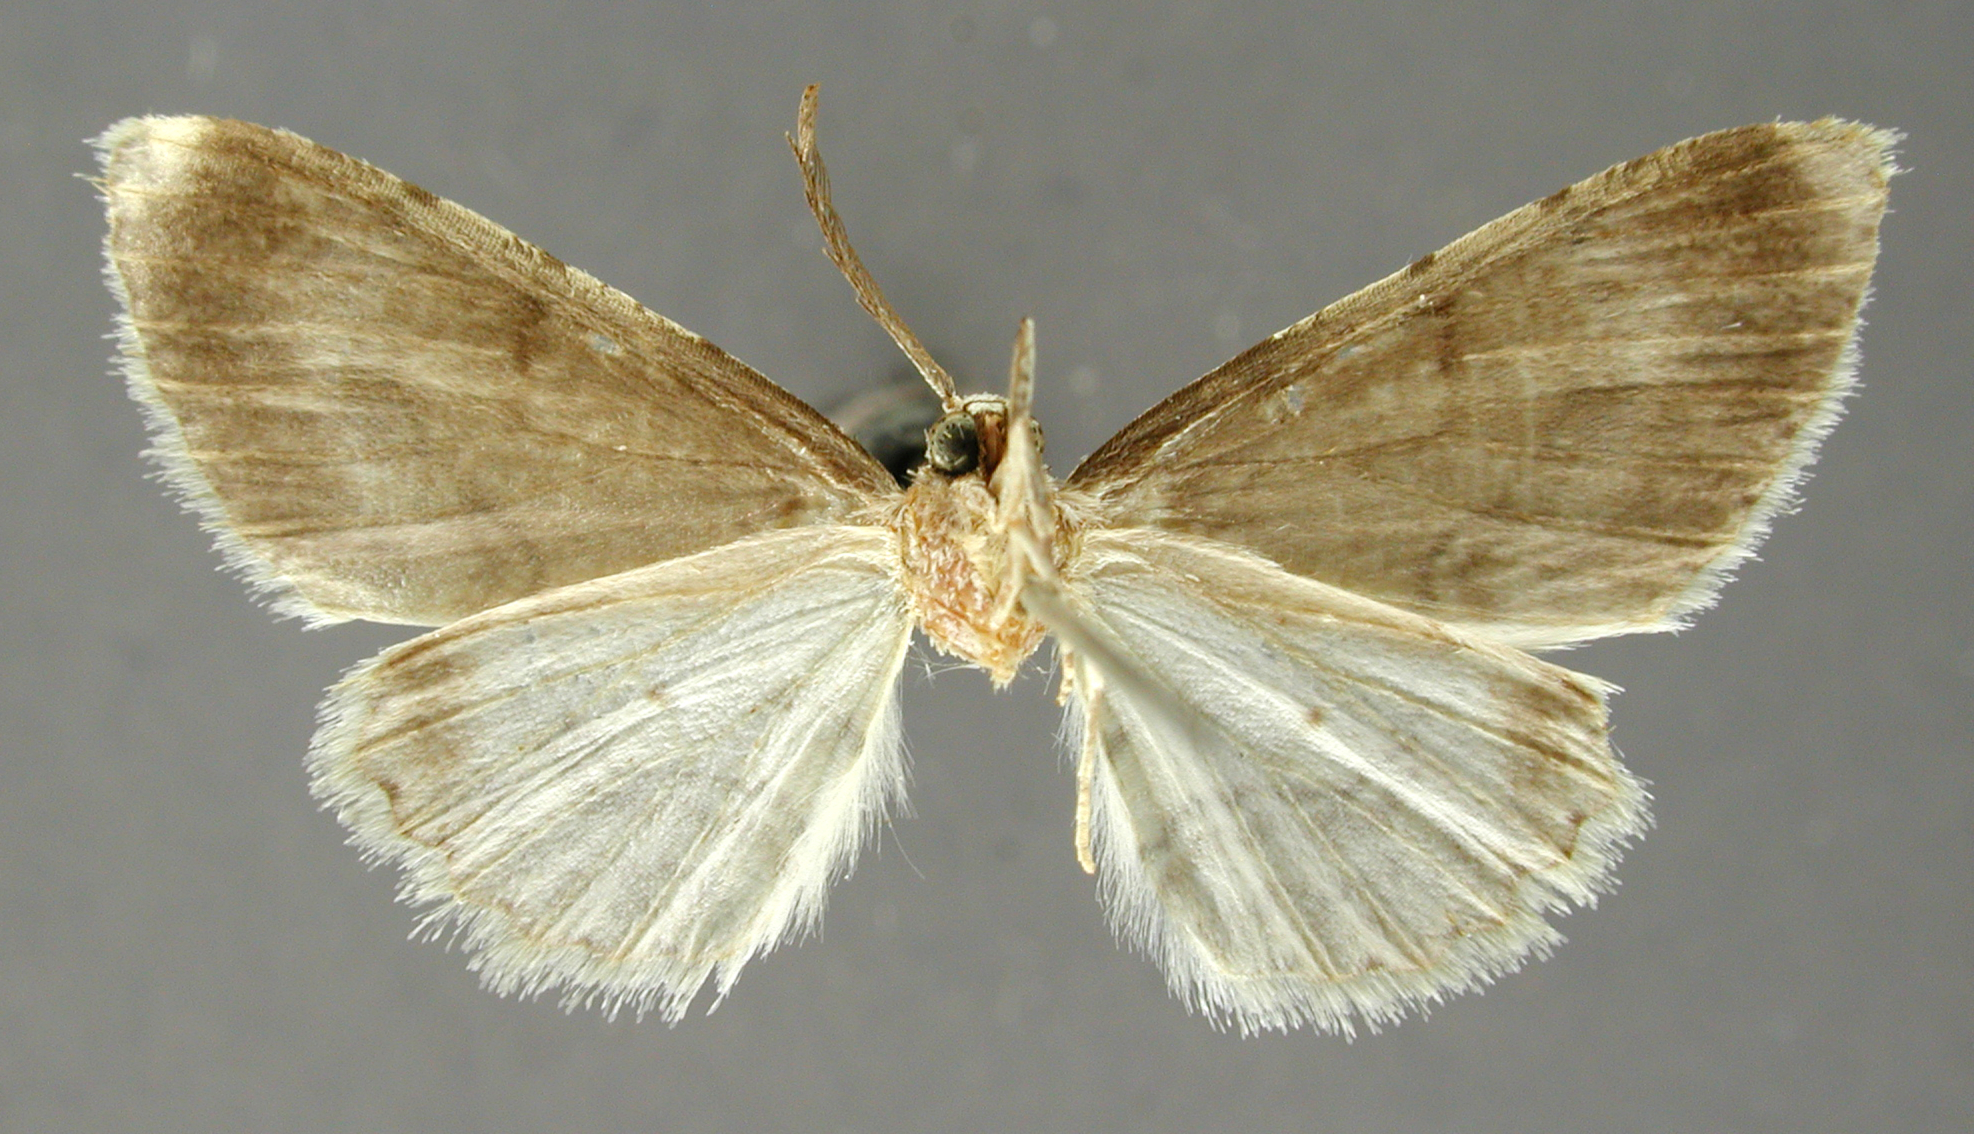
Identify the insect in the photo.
Boarmia lacra
